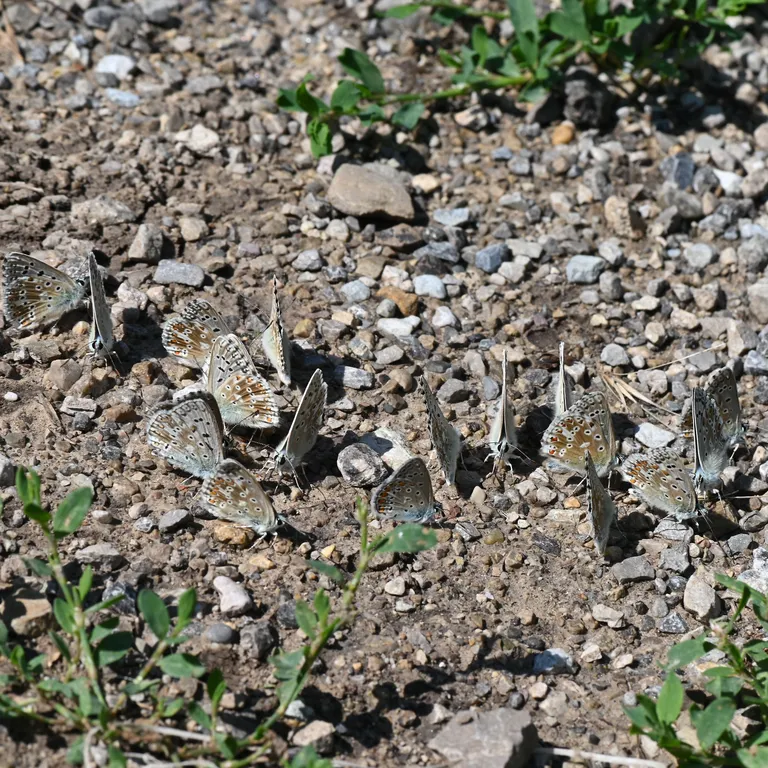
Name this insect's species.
Lysandra coridon
